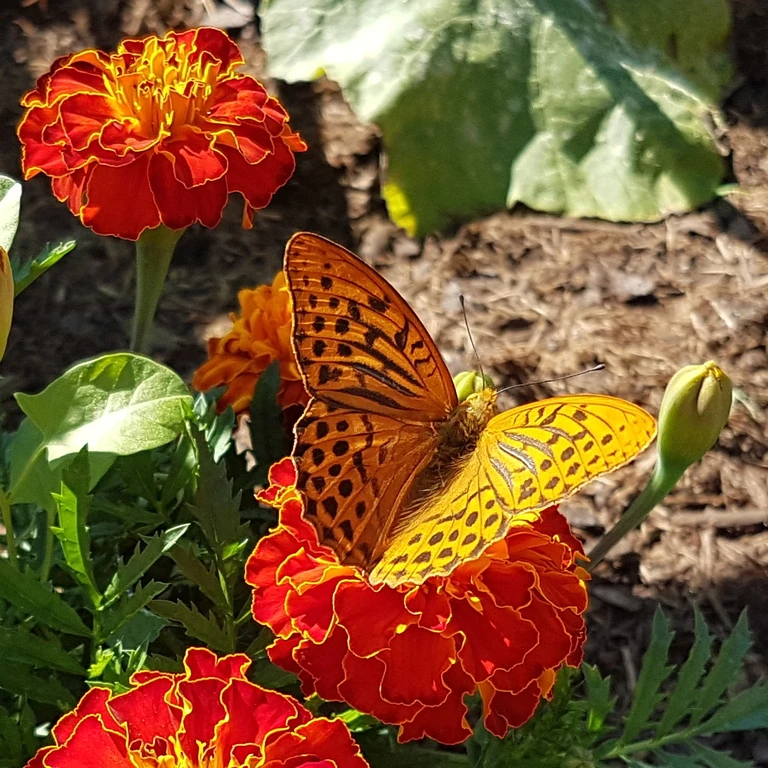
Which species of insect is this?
Argynnis paphia
